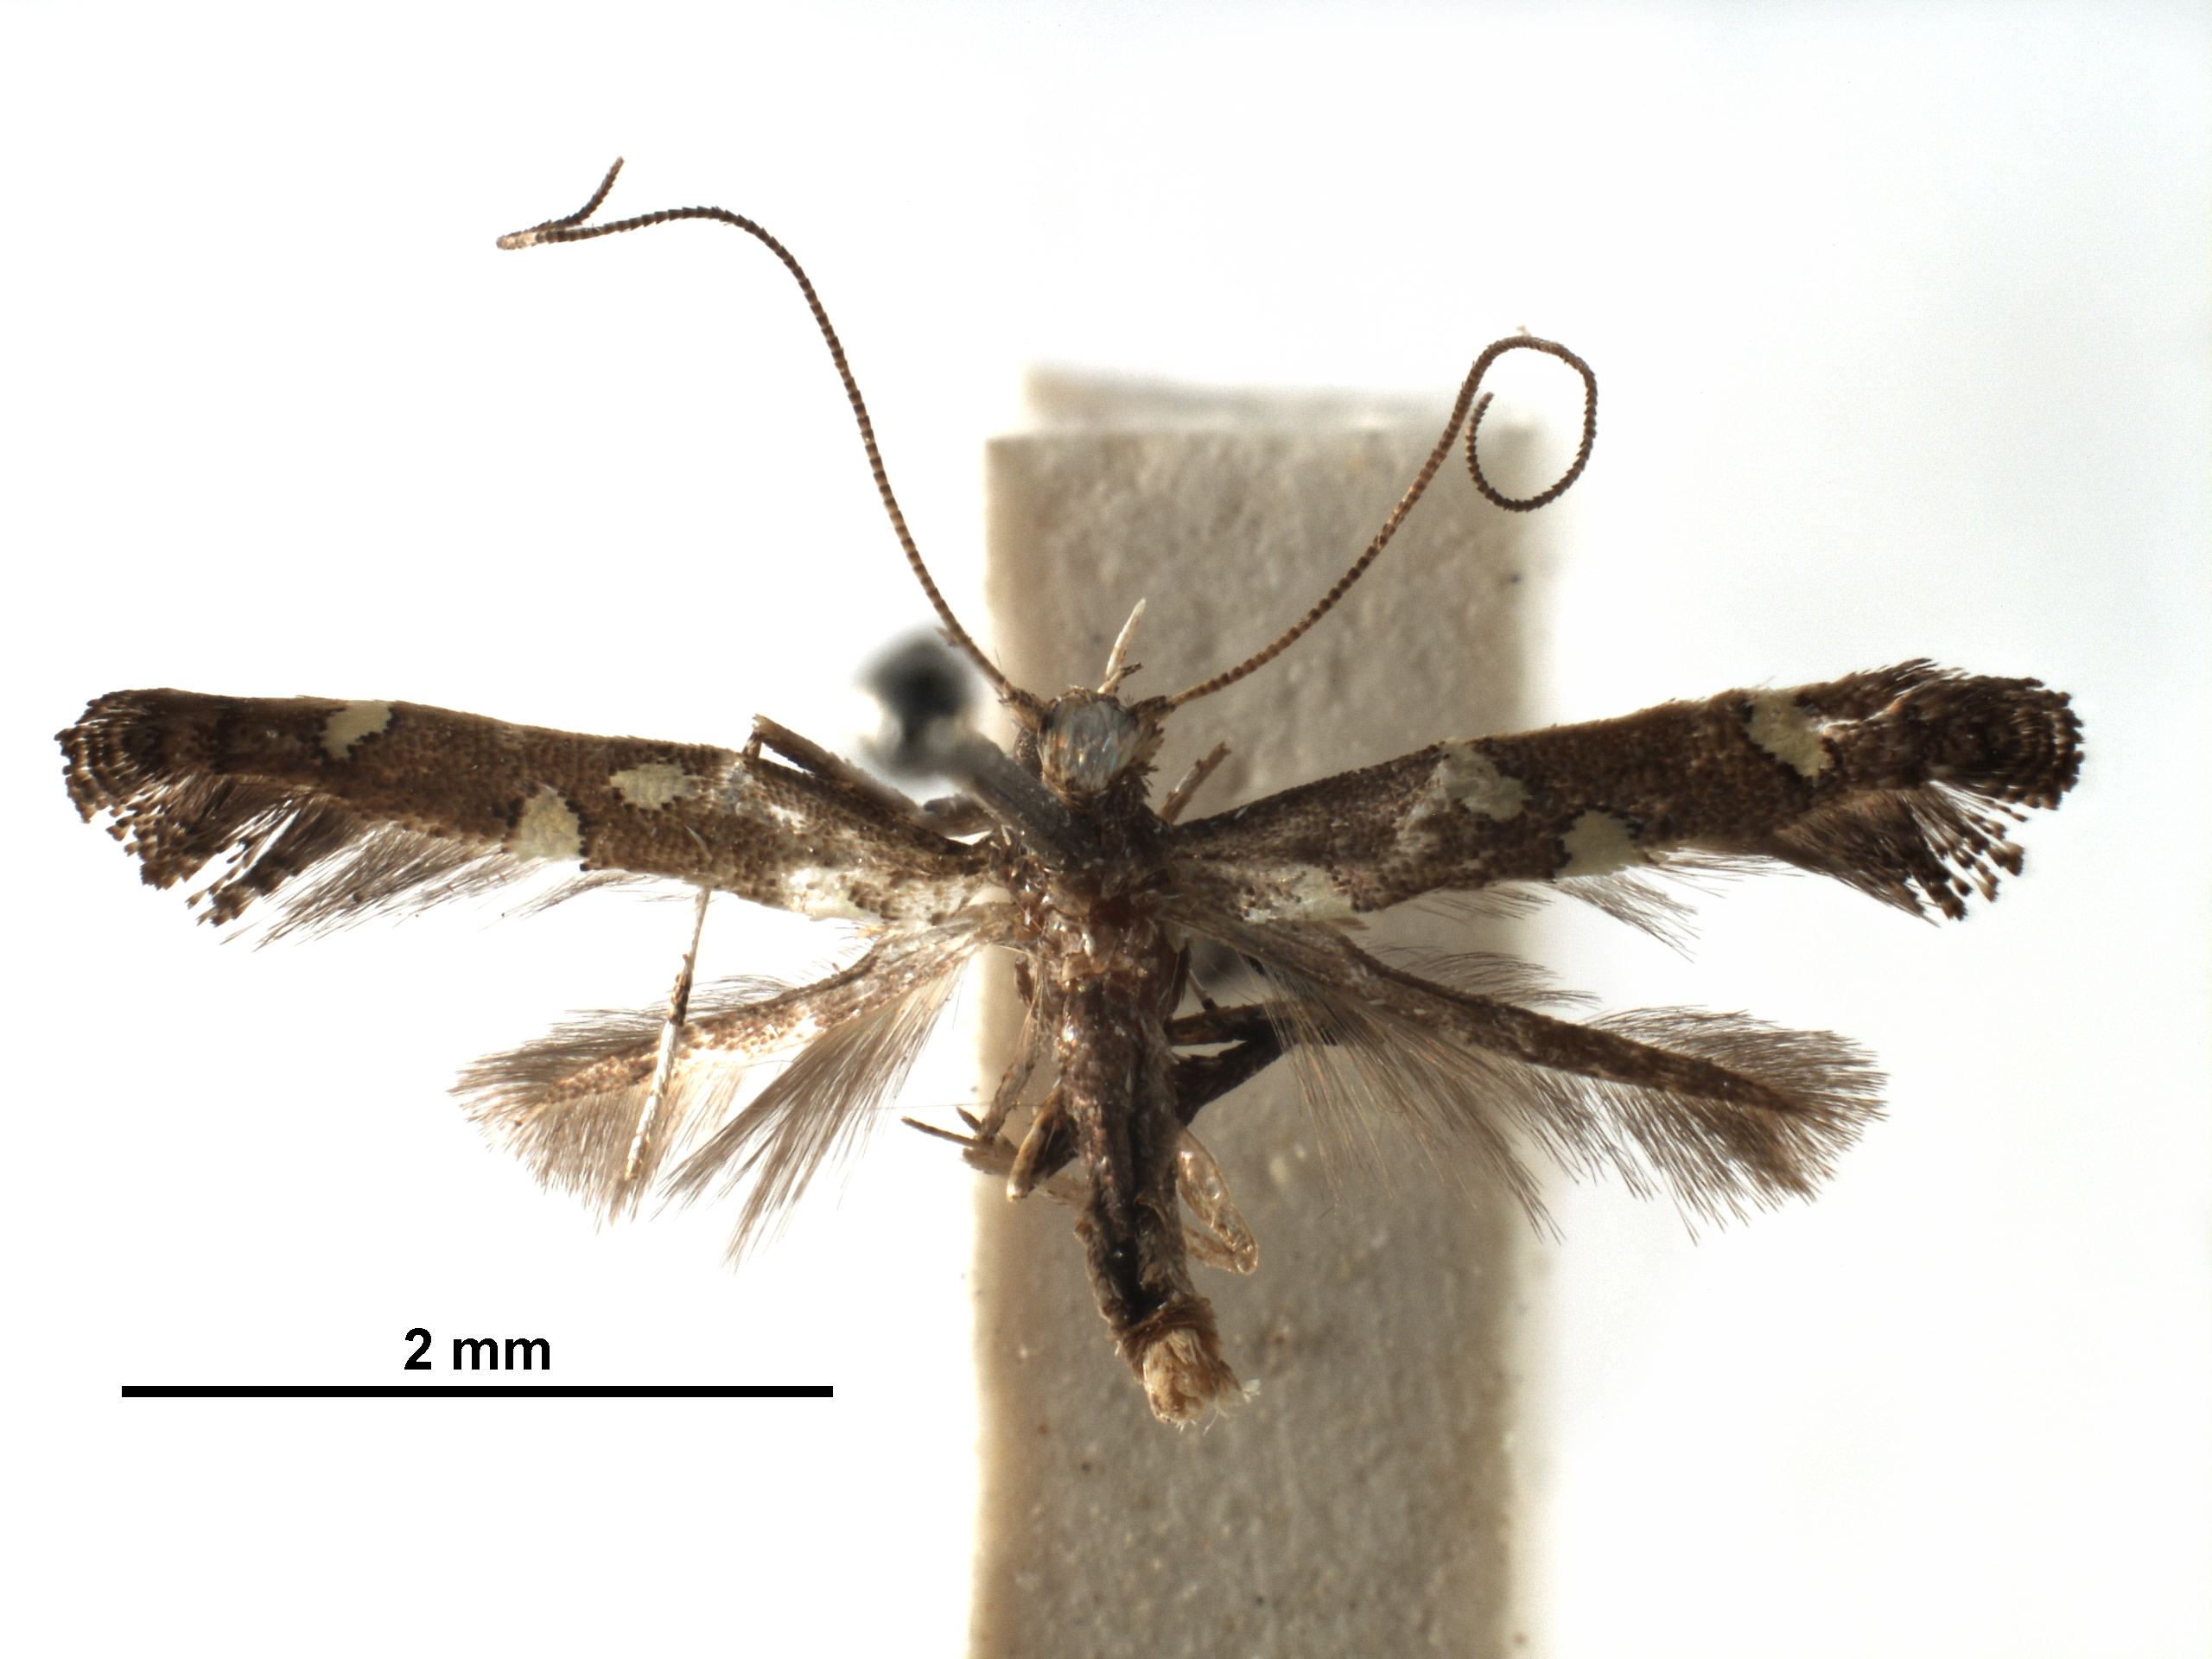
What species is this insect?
Caloptilia octopunctata
